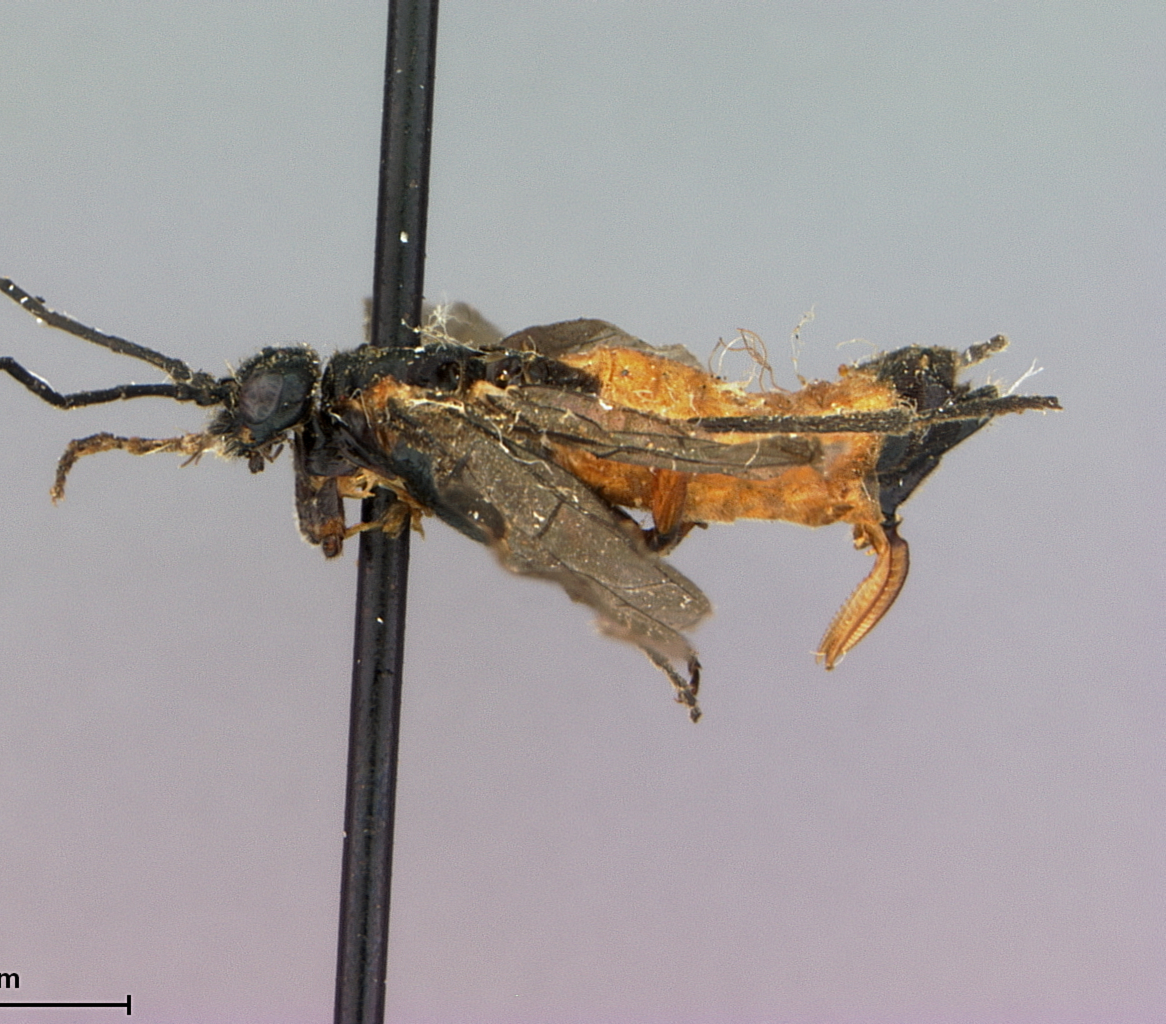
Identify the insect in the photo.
Ucona acaenae
